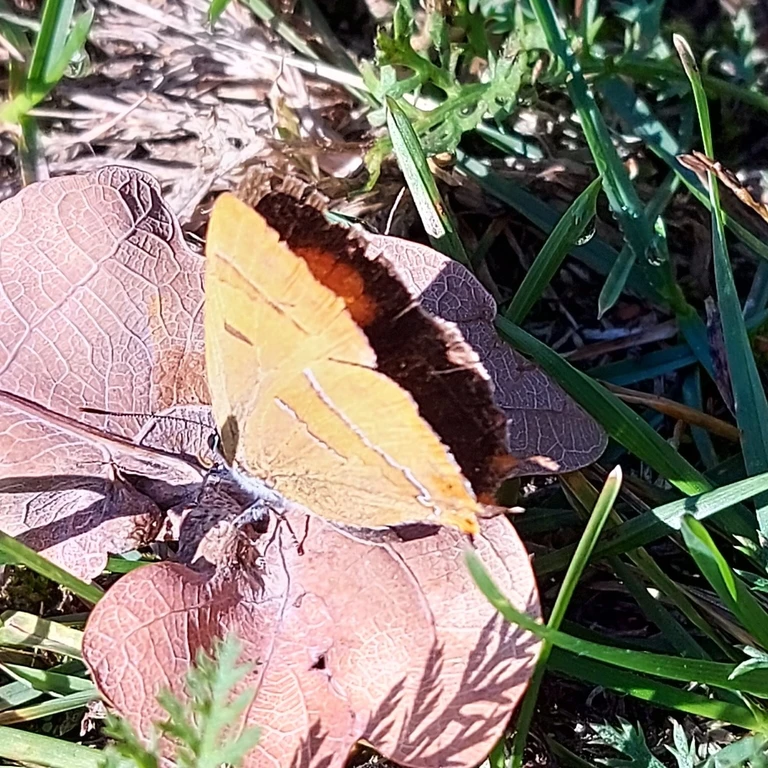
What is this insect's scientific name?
Thecla betulae
